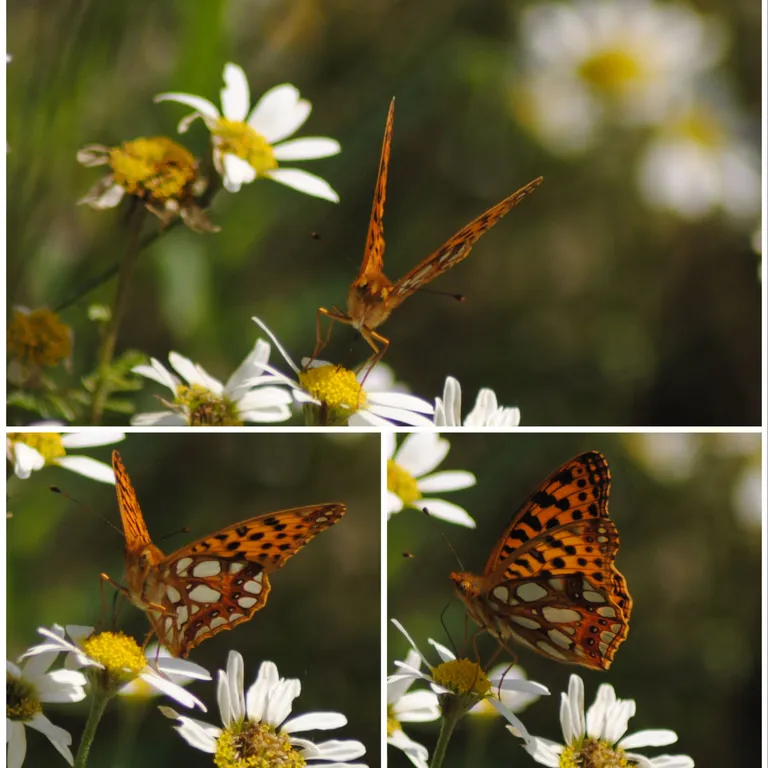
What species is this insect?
Issoria lathonia
